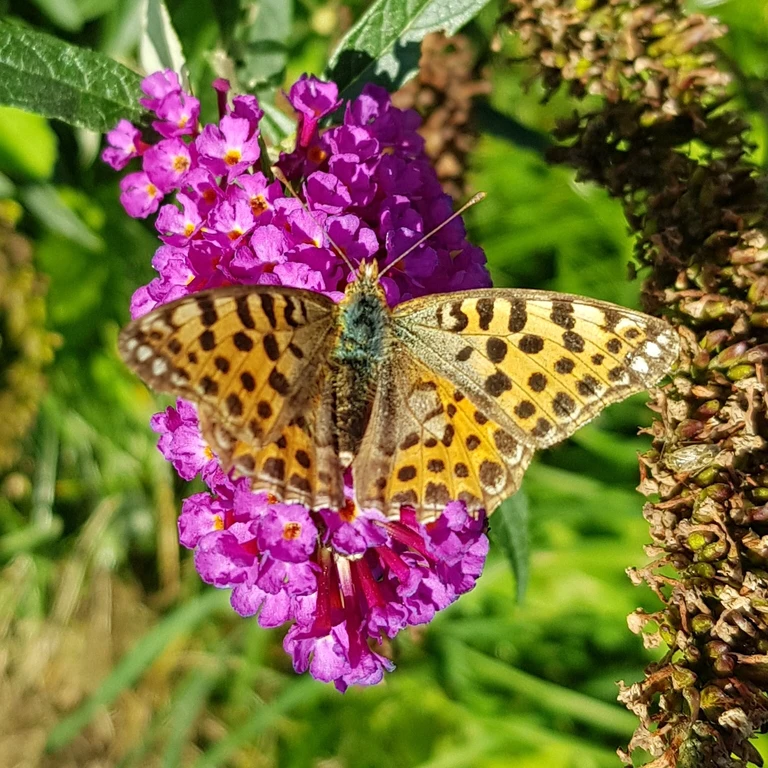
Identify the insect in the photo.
Issoria lathonia
